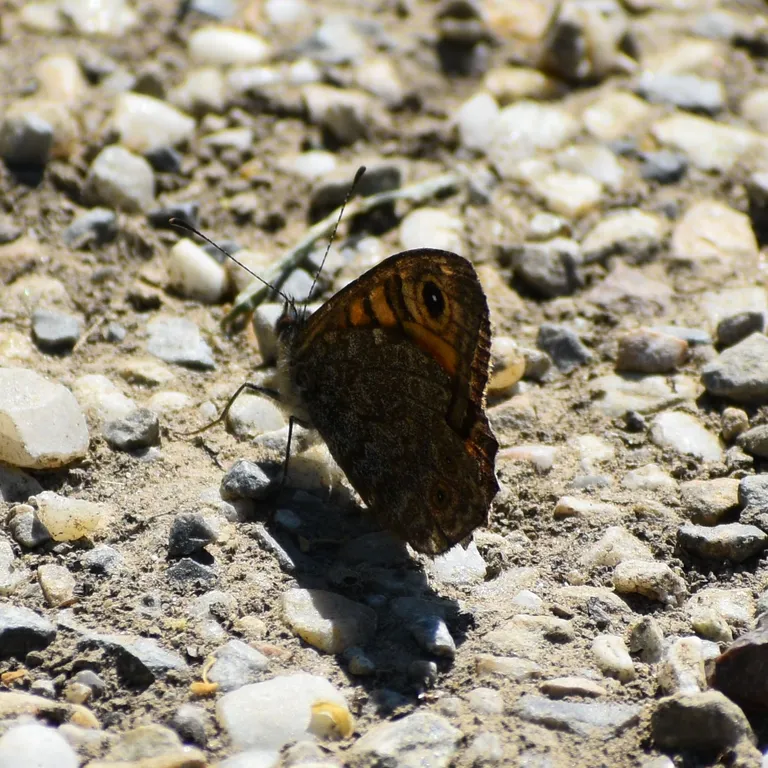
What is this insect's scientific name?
Lasiommata megera (also Pararge megera)
